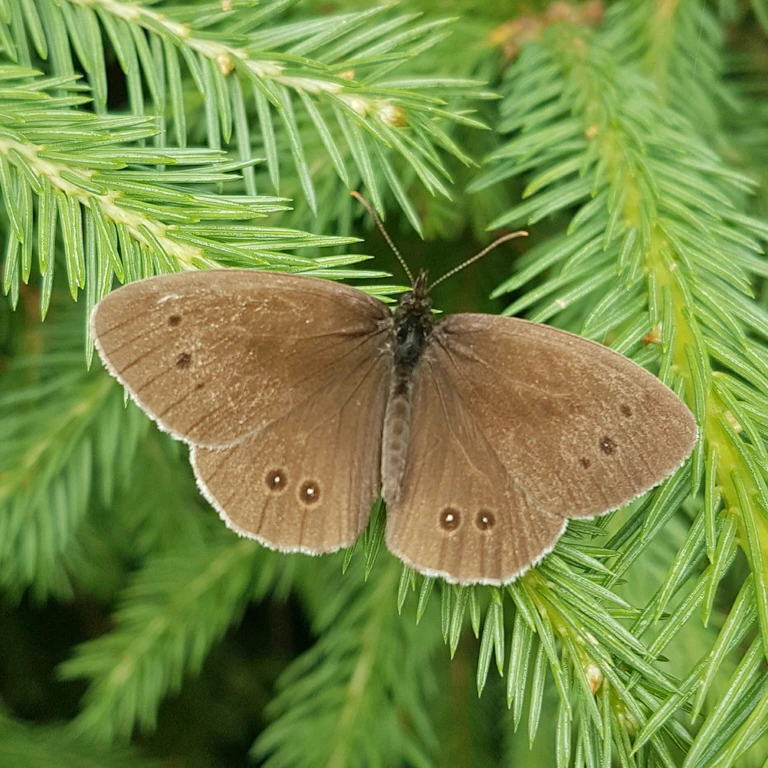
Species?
Aphantopus hyperantus
